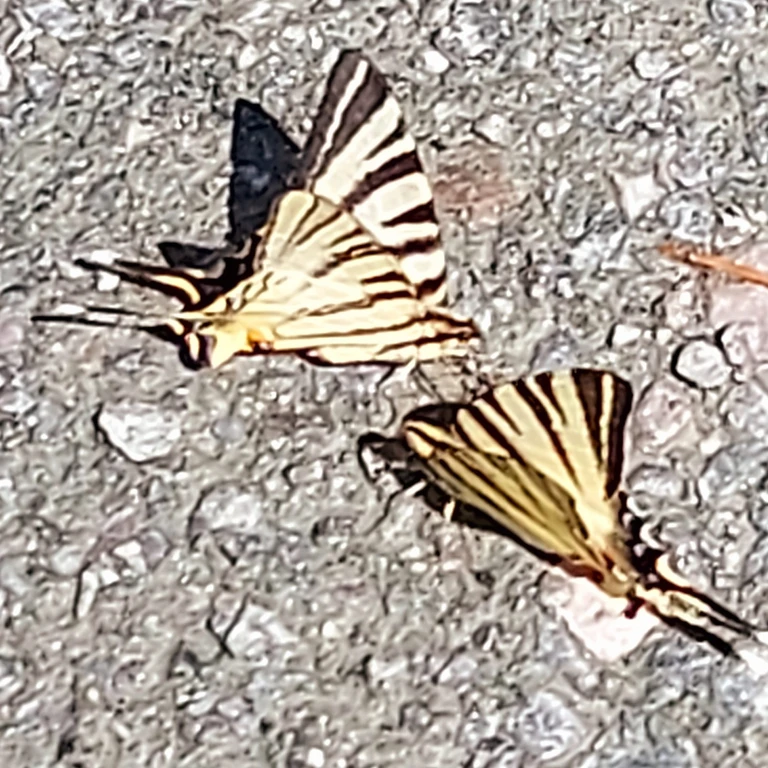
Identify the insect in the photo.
Iphiclides podalirius
